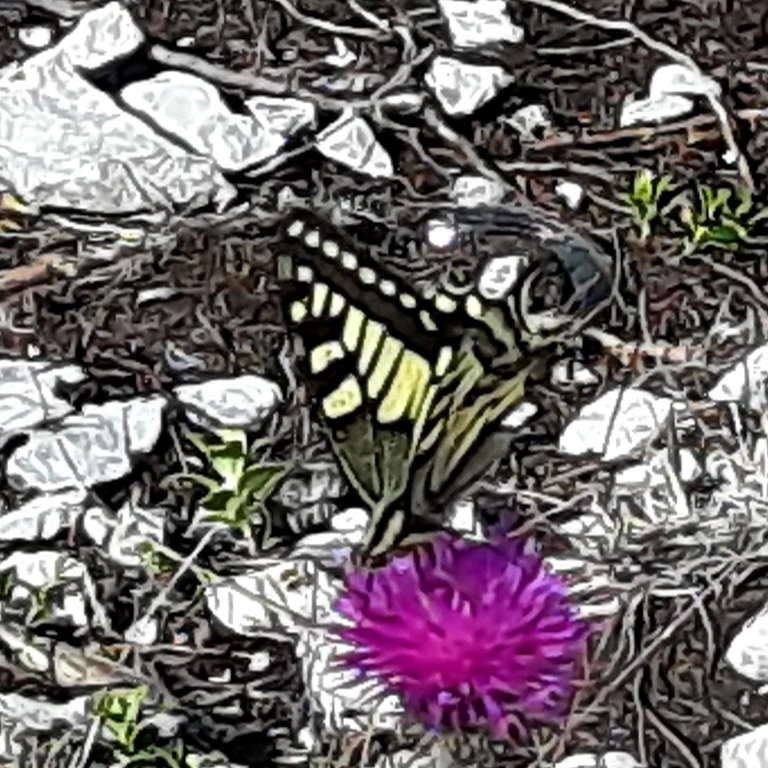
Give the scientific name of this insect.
Papilio machaon
